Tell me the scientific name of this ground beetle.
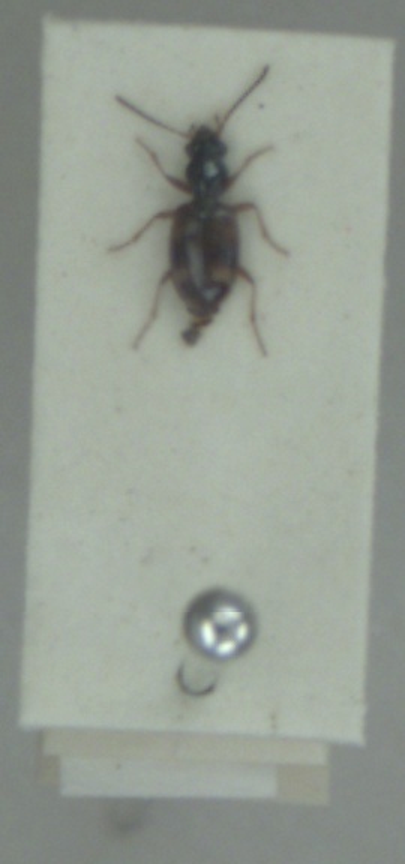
Bembidion articulatum
